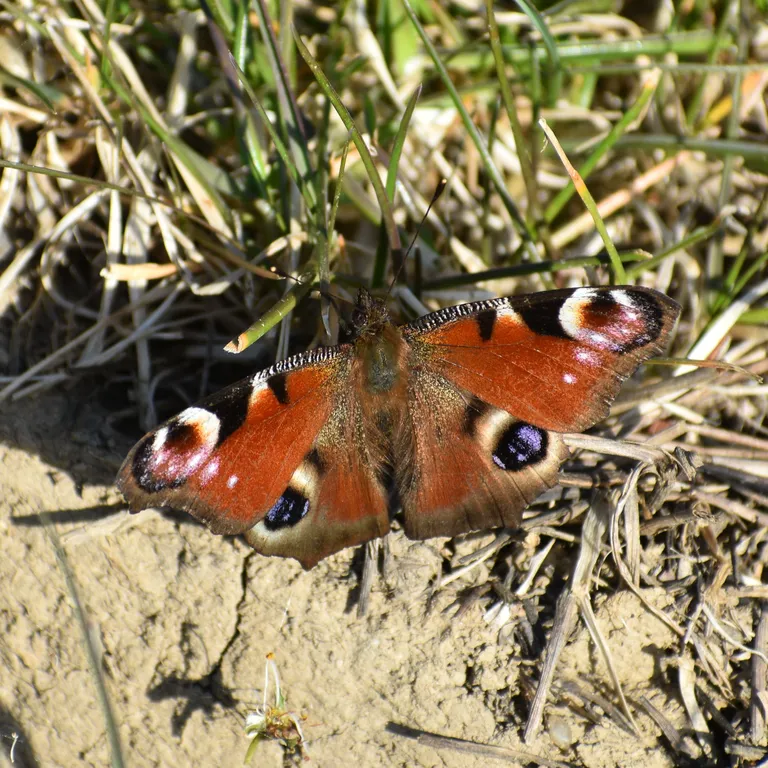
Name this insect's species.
Aglais io
